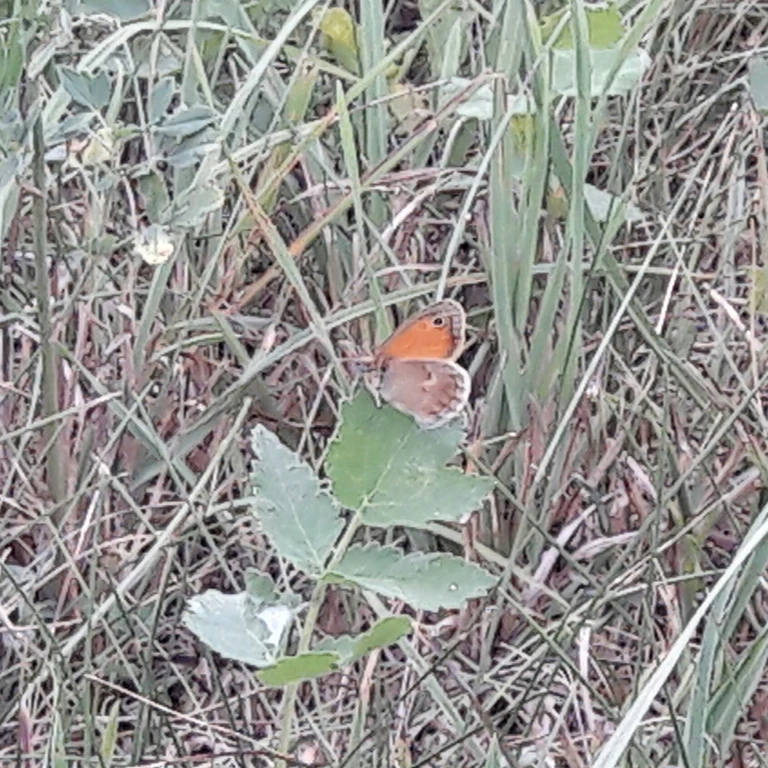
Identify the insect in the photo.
Coenonympha pamphilus
